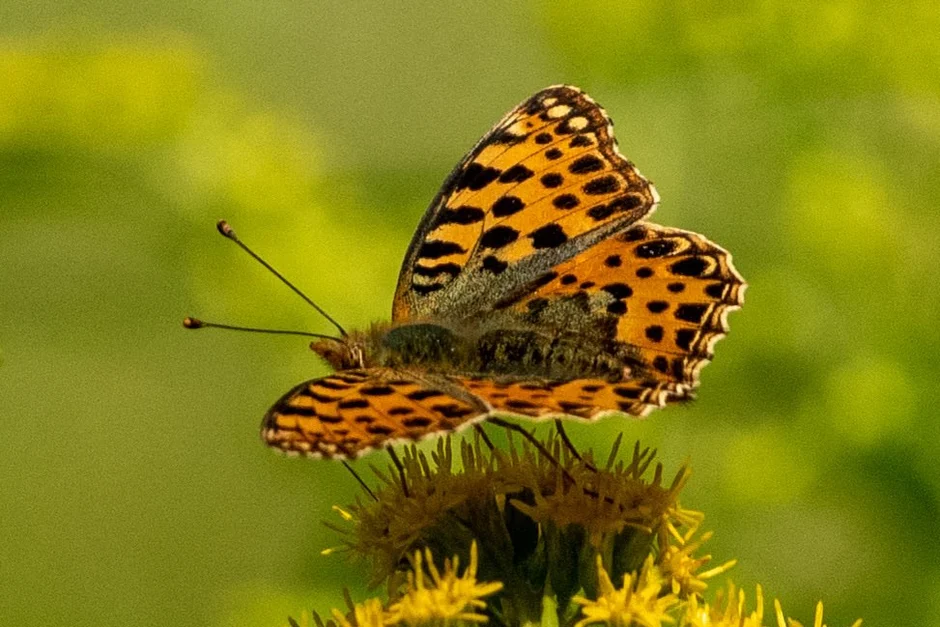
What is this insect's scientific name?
Issoria lathonia
